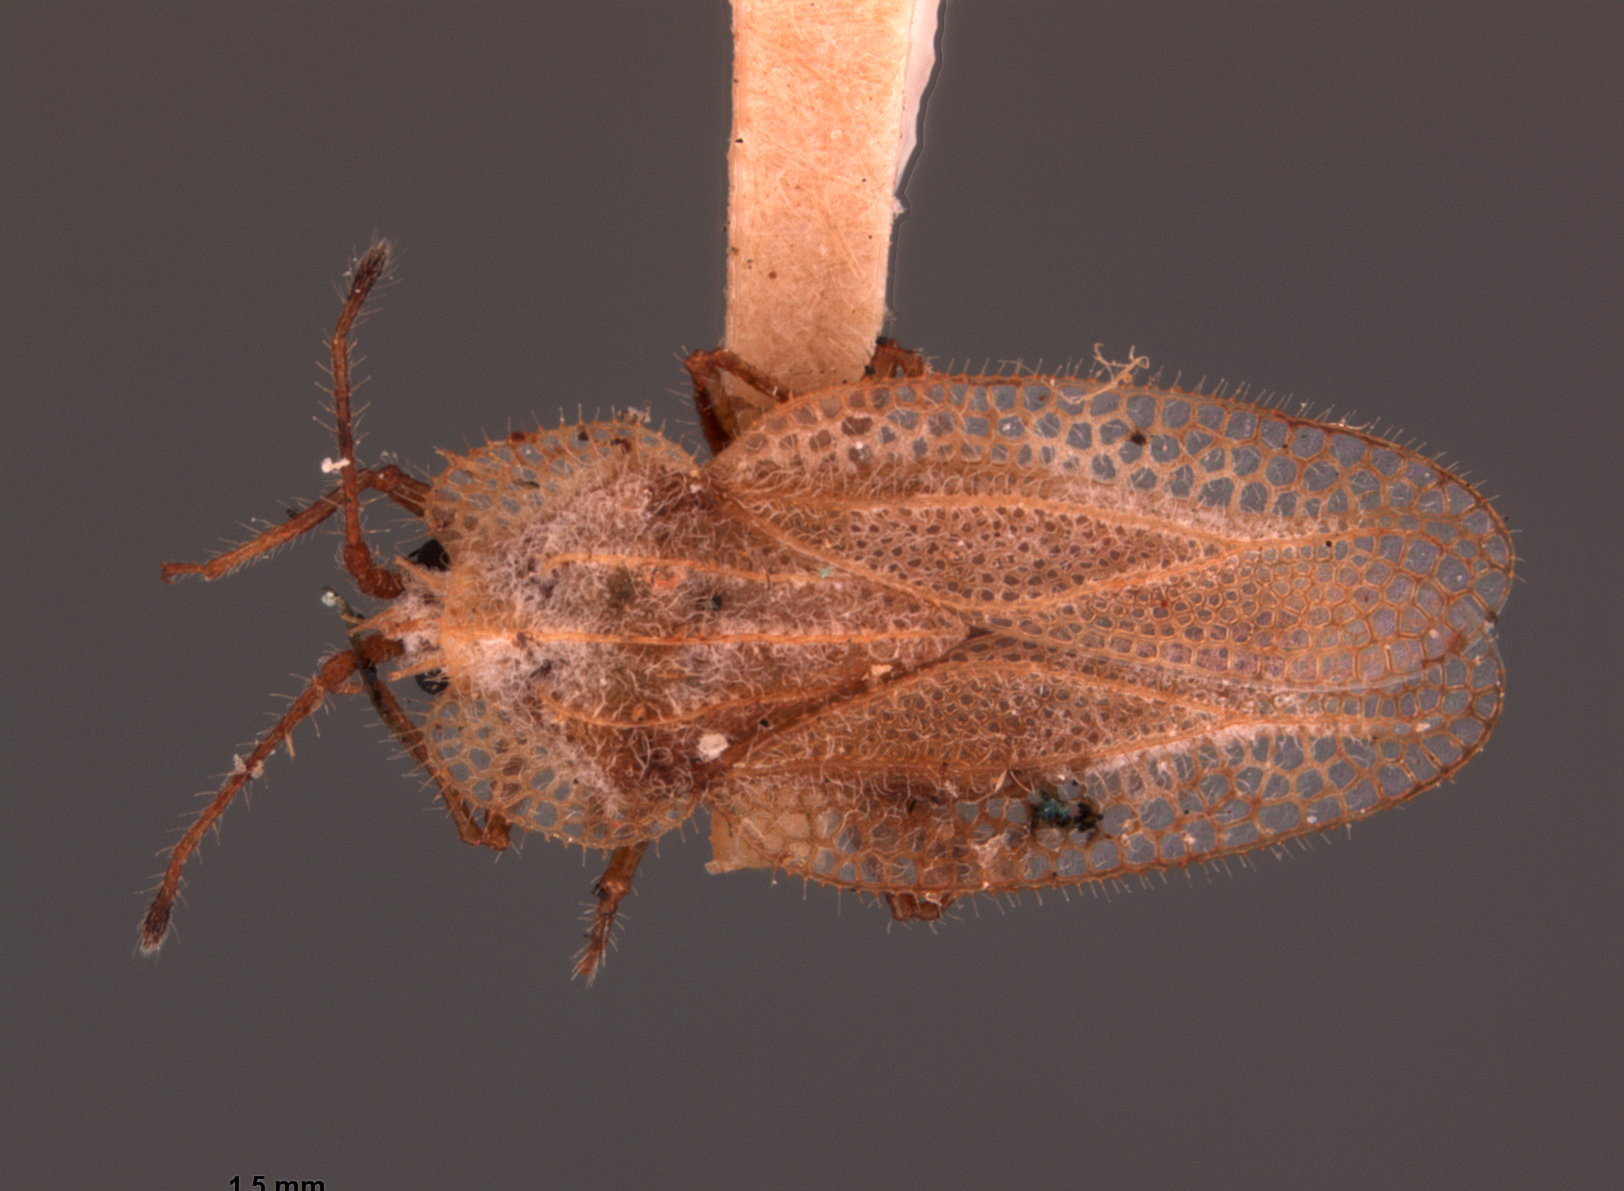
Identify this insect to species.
Tingis buddleiae
